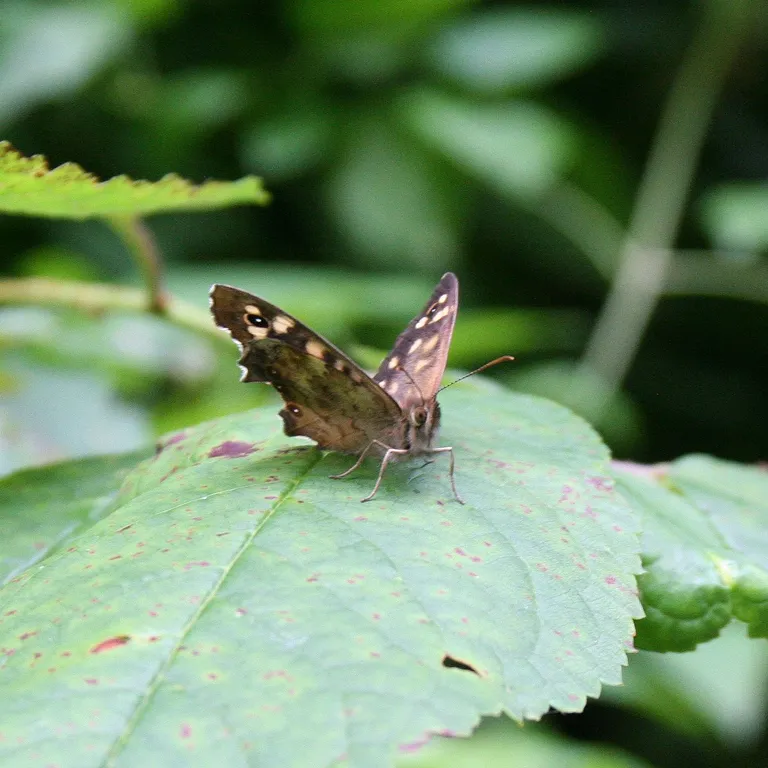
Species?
Pararge aegeria
